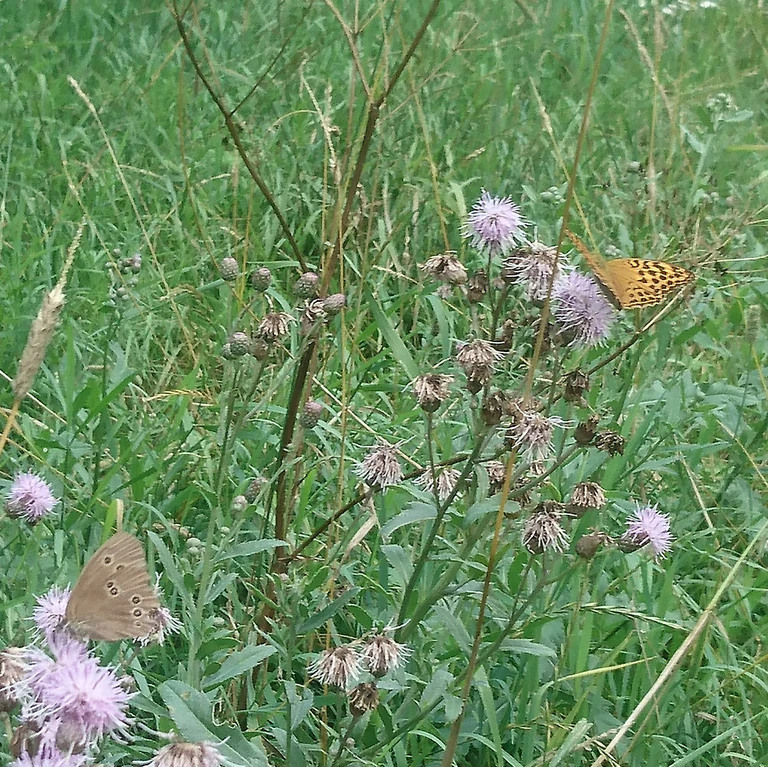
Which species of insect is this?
Argynnis paphia
